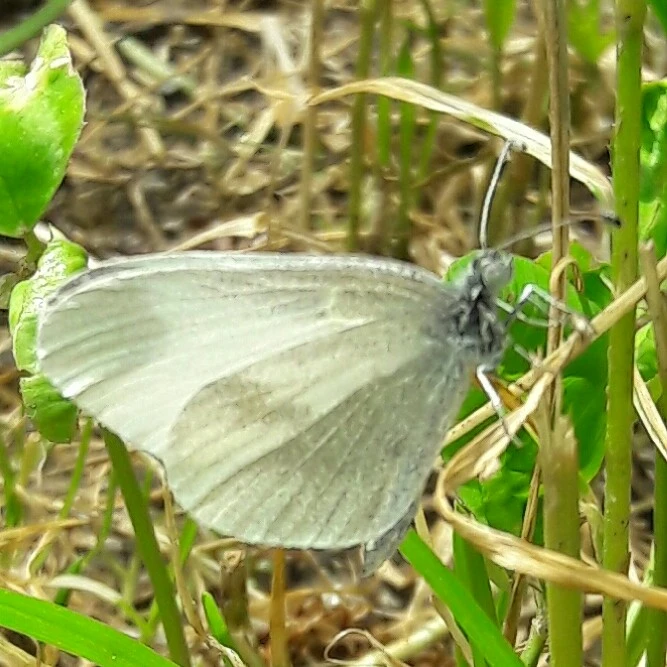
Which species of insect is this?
Leptidea sinapis/juvernica
